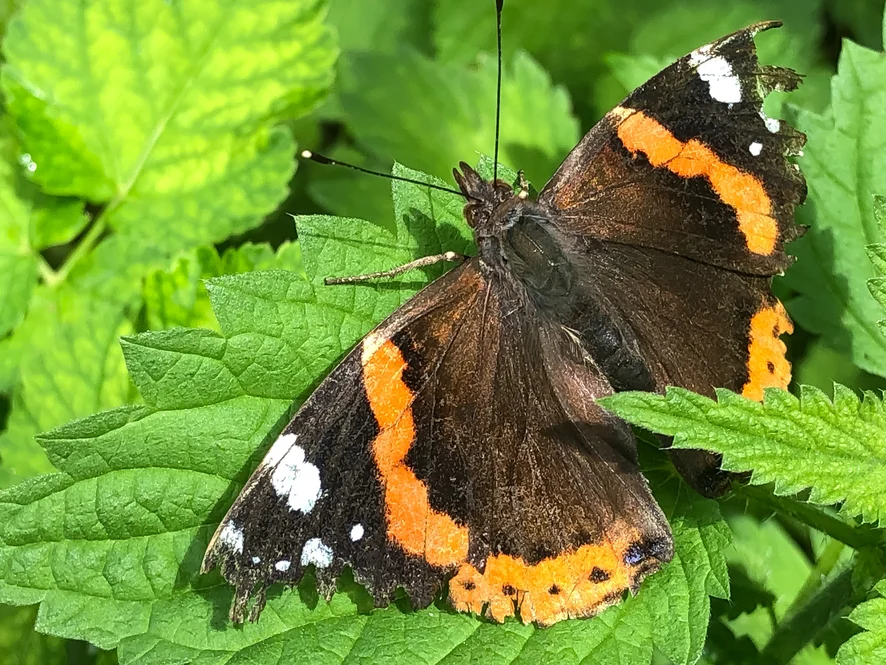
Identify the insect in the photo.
Vanessa atalanta
